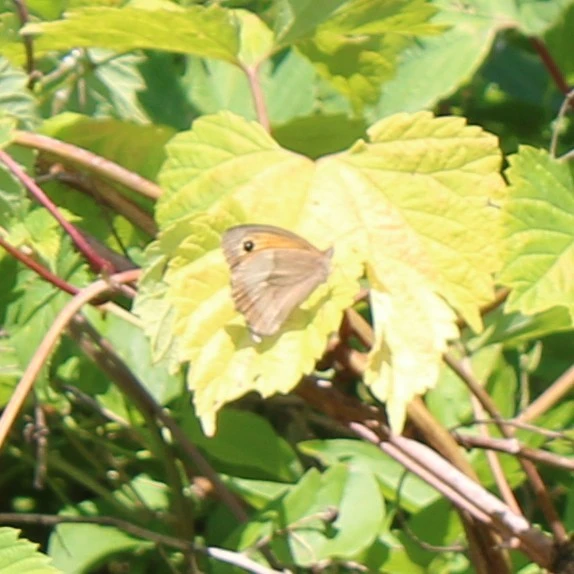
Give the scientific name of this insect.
Maniola jurtina
